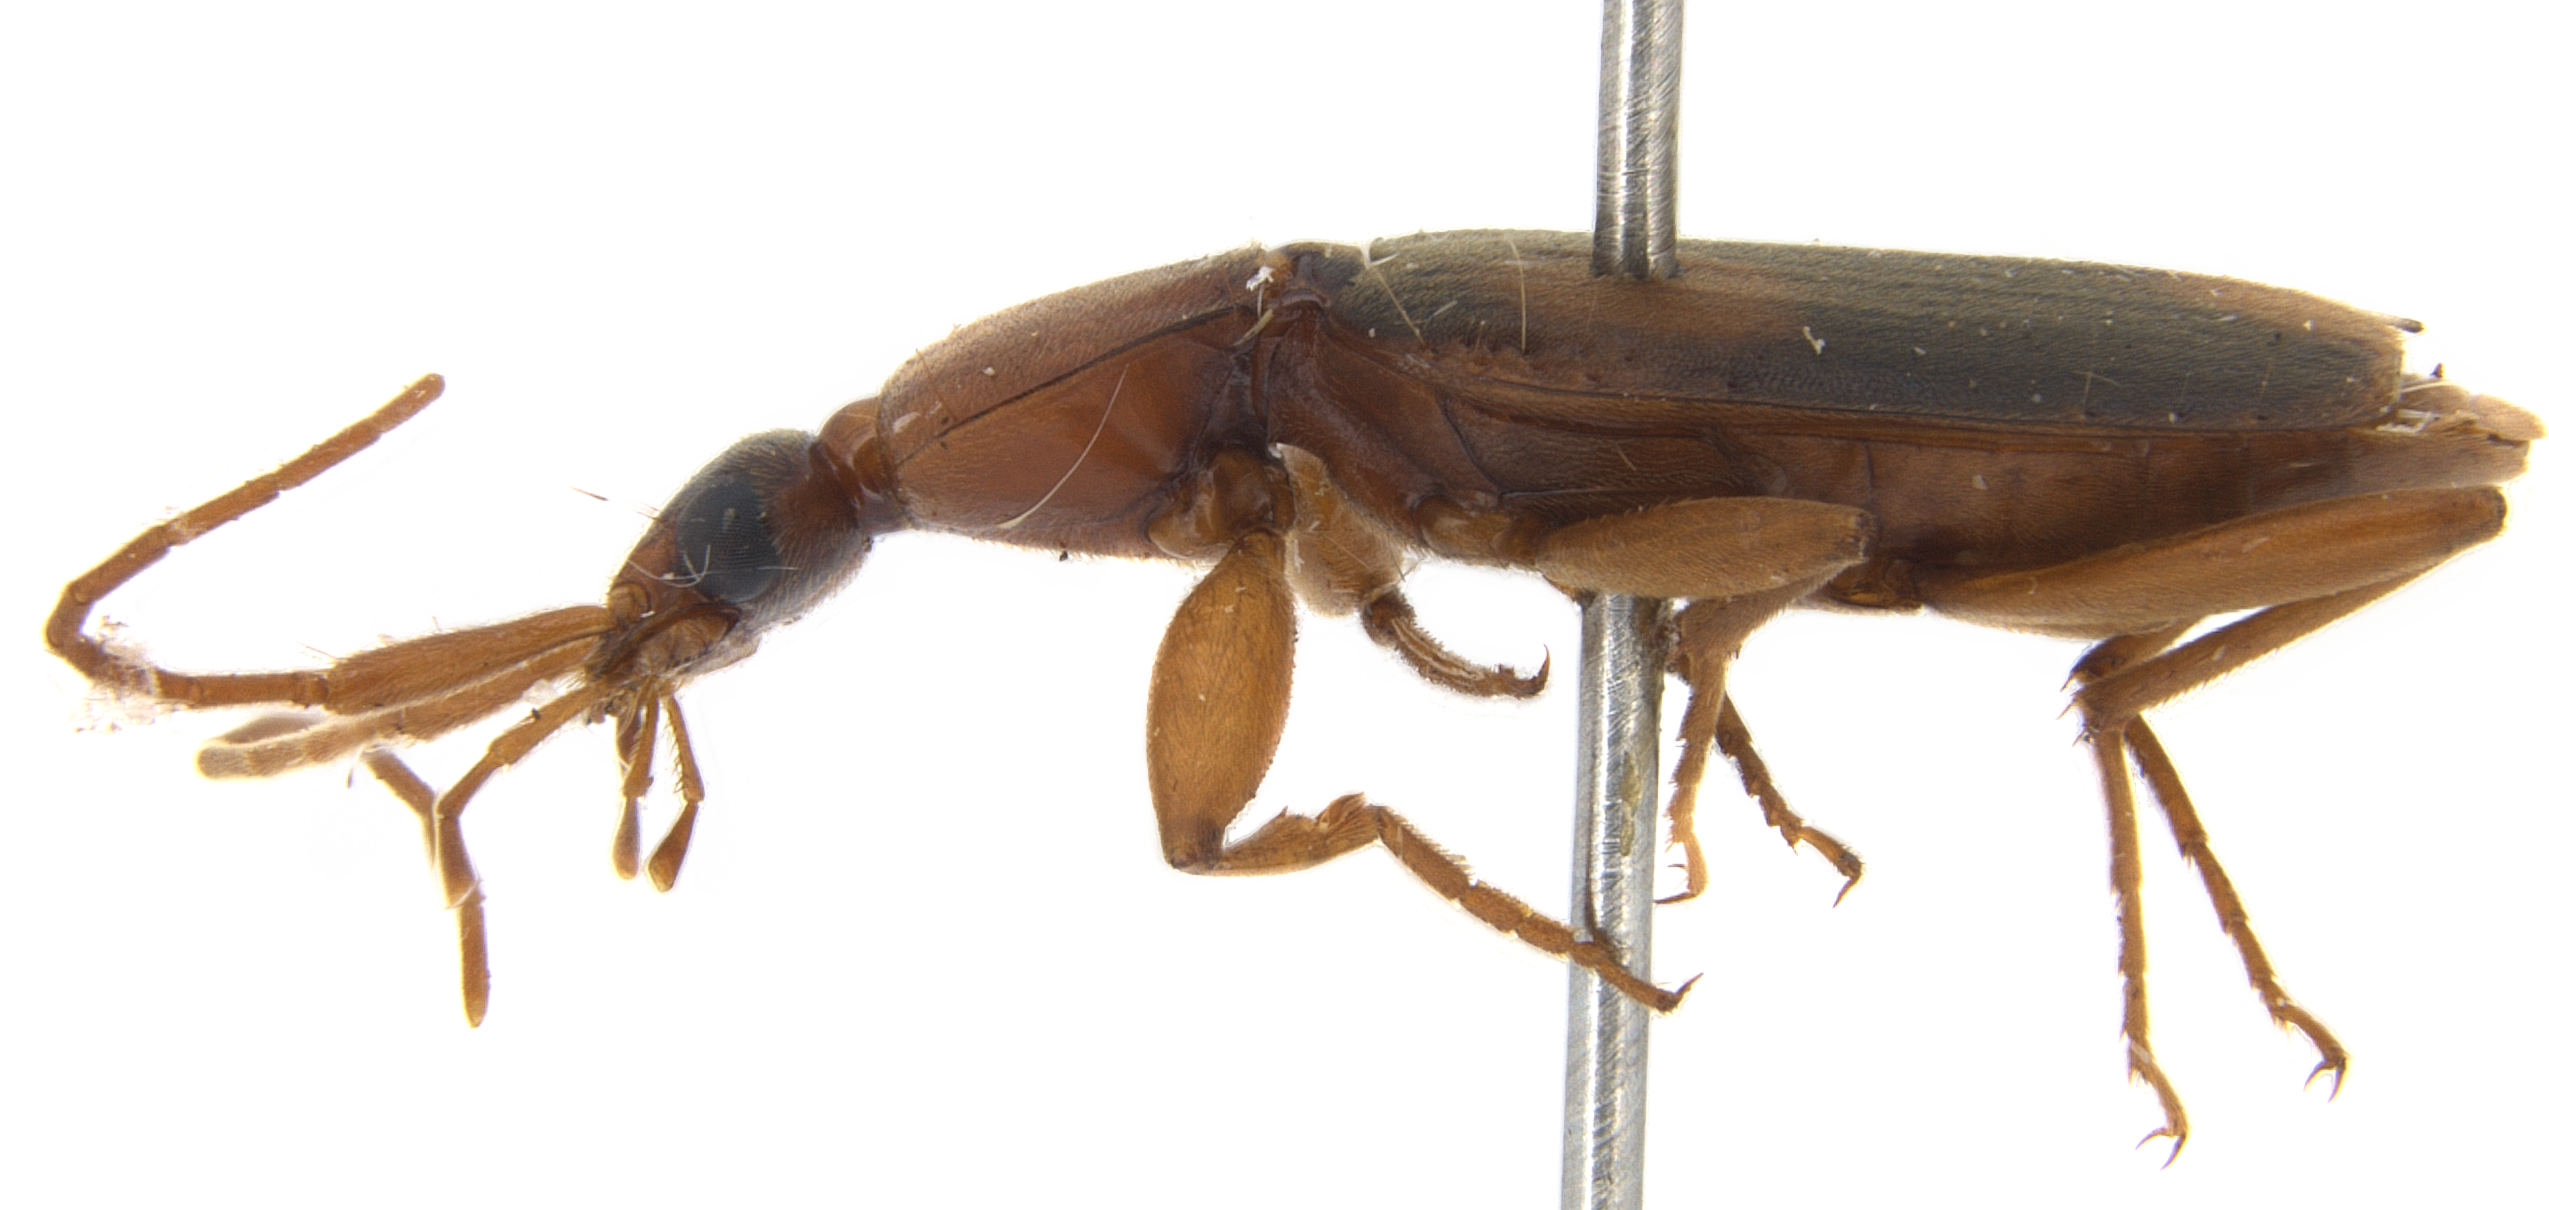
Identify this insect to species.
Zuphium olens
